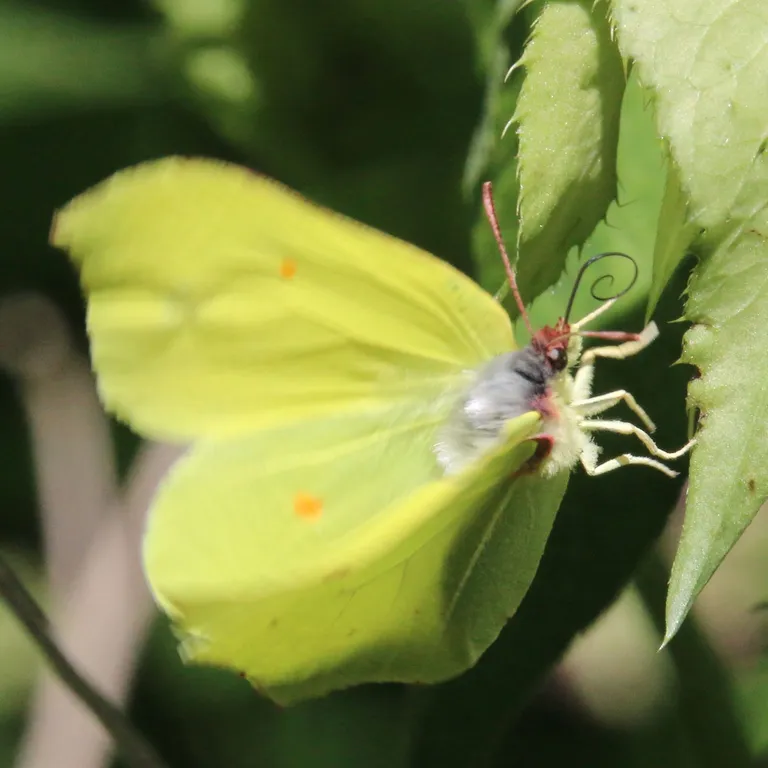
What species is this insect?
Gonepteryx rhamni
